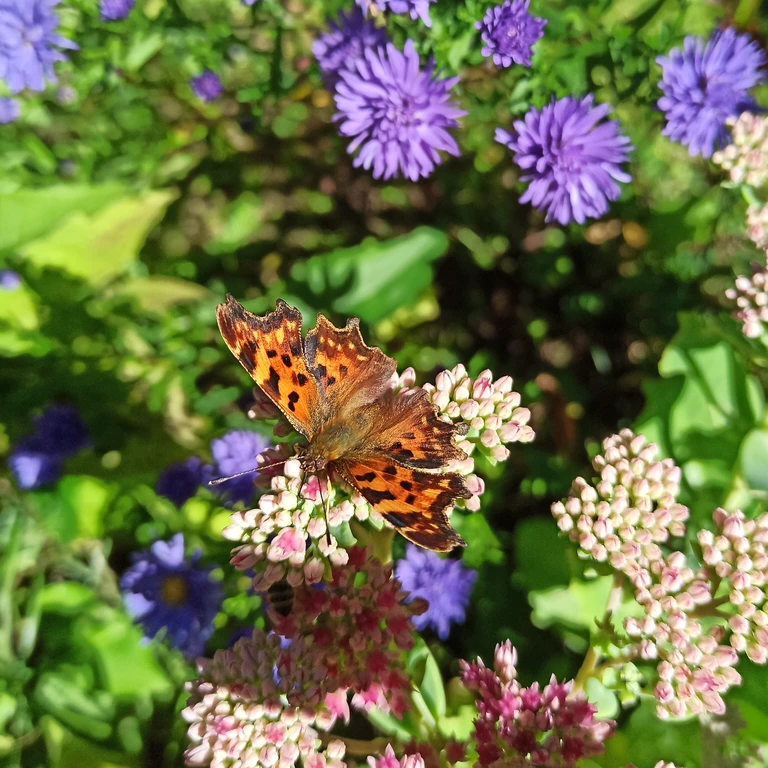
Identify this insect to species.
Polygonia c-album
